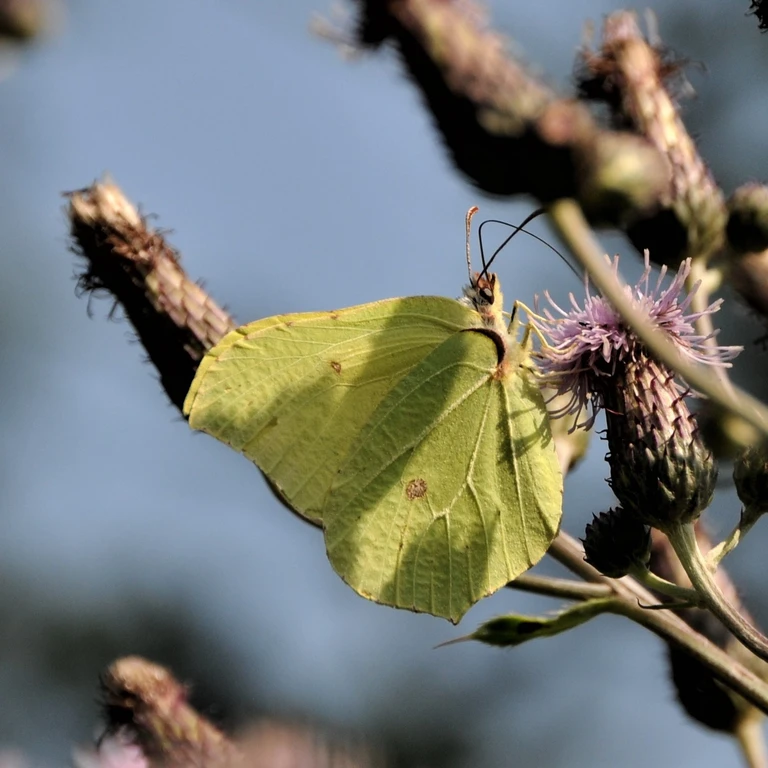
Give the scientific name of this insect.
Gonepteryx rhamni
